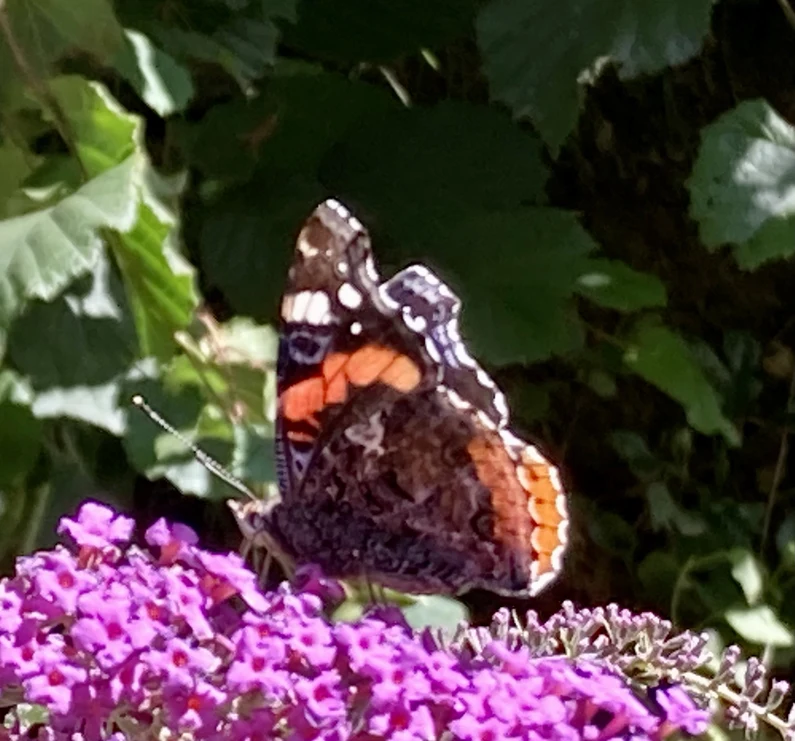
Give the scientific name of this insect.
Vanessa atalanta
